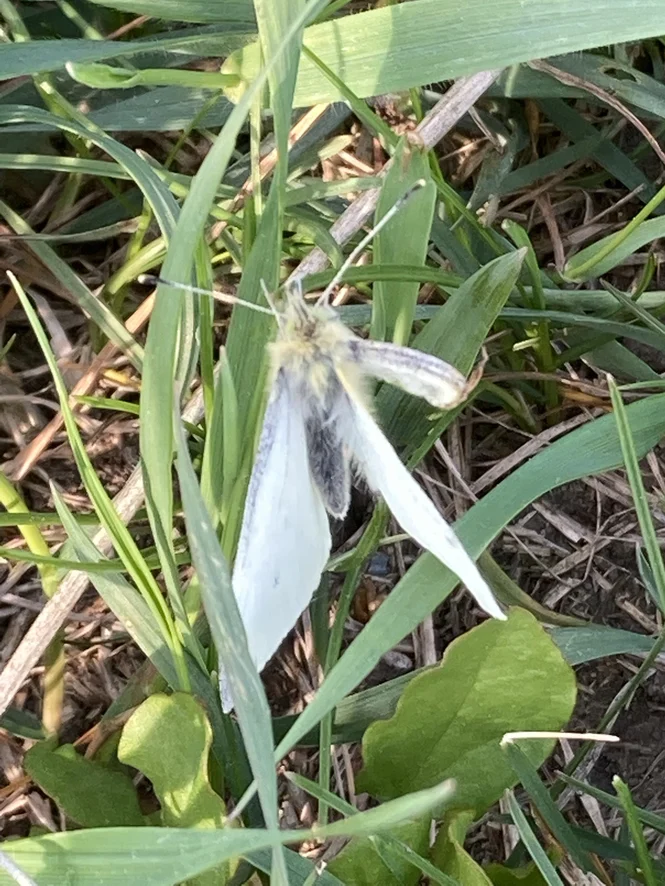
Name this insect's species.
Pieris napi
